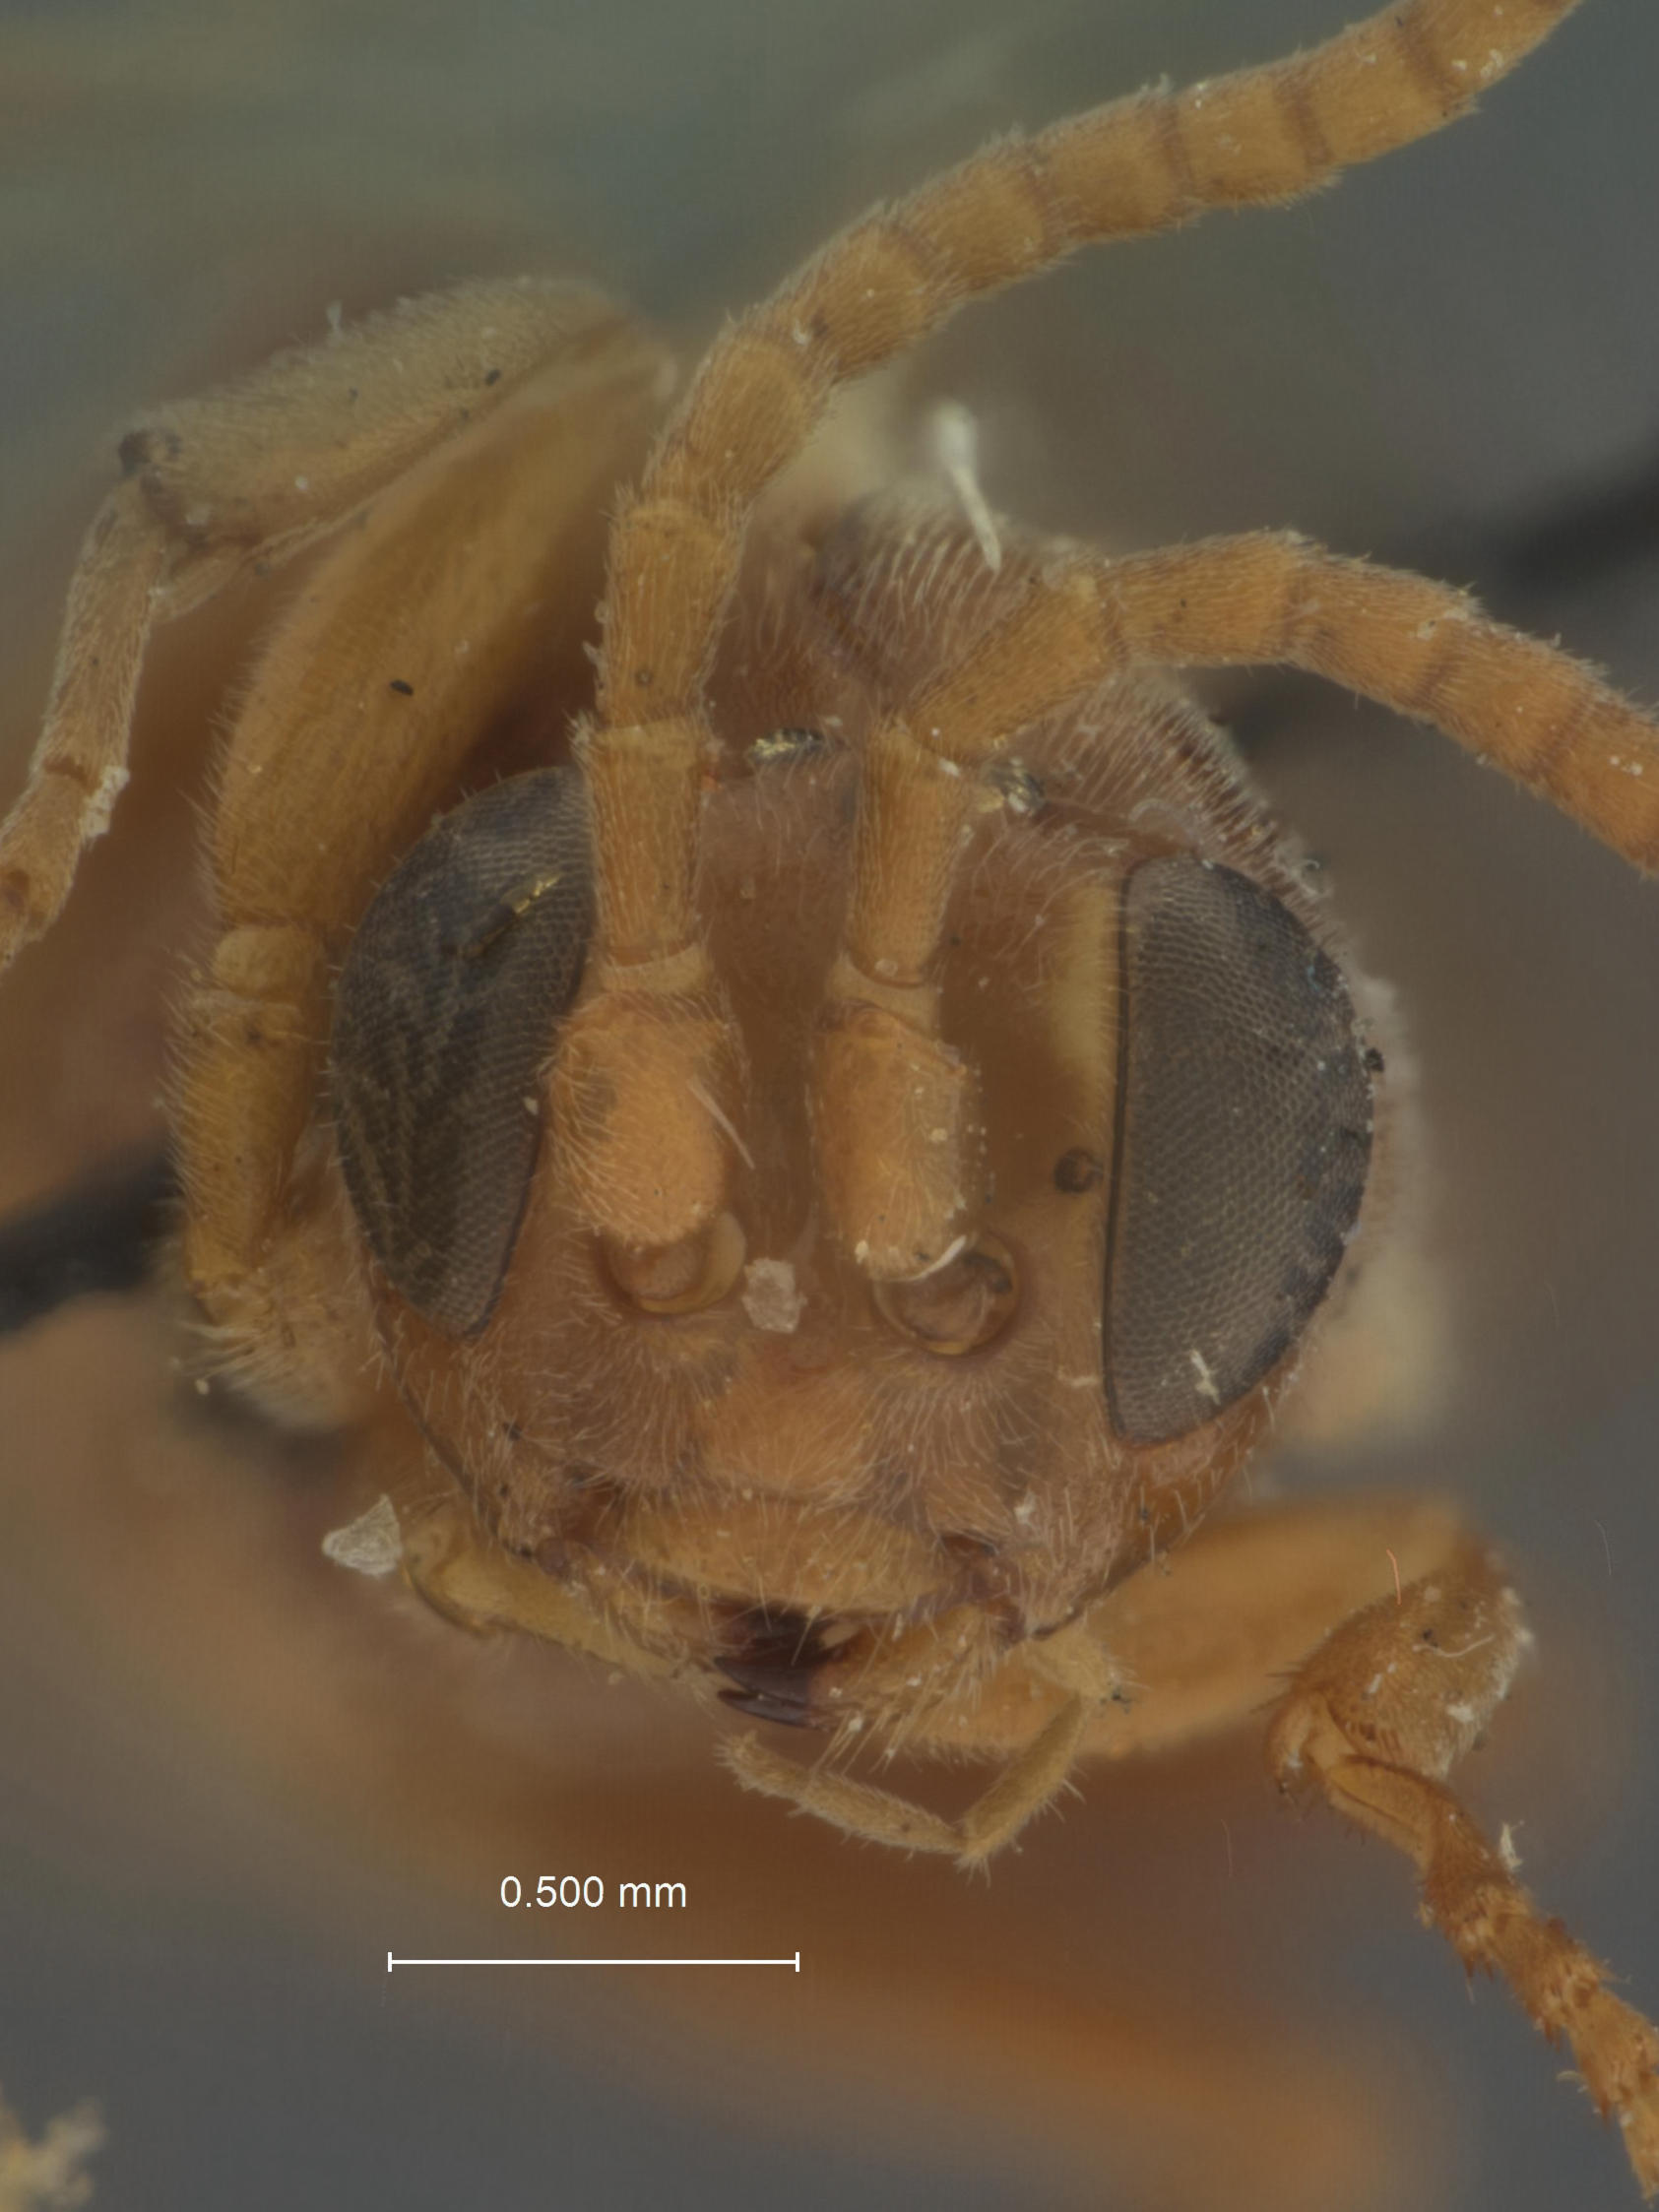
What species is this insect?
Cryptus ferrugineus
